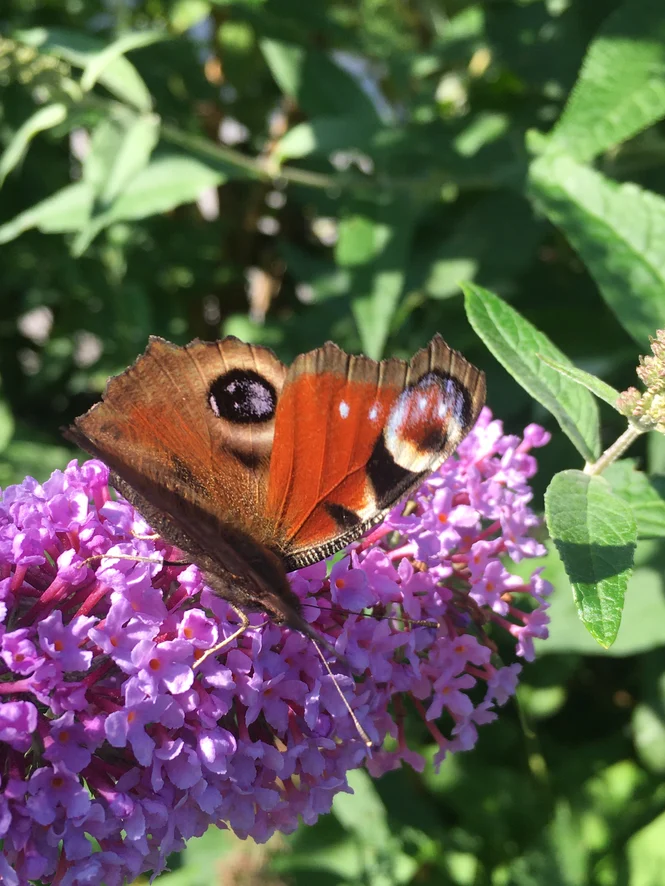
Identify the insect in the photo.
Aglais io
